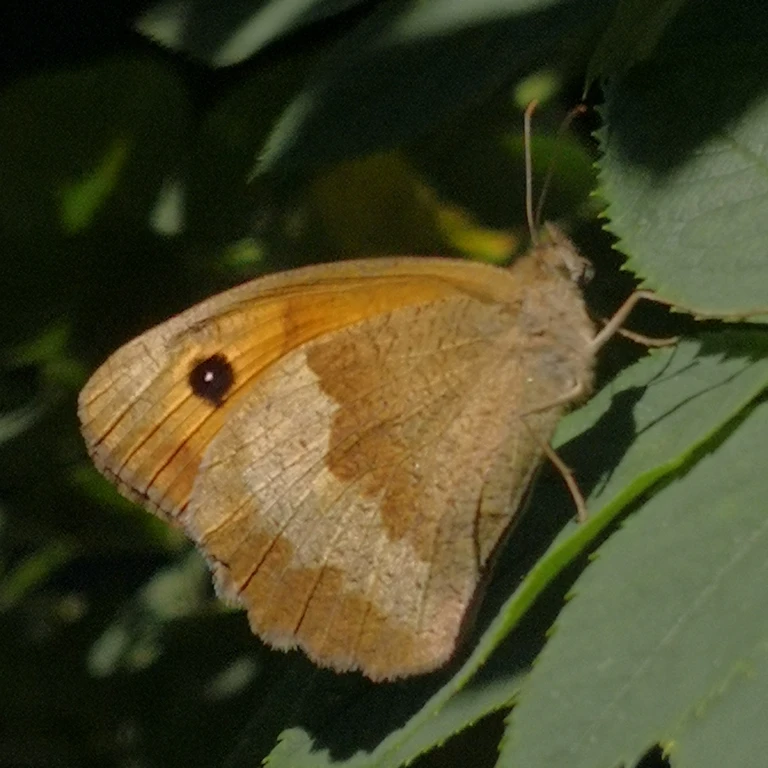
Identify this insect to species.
Maniola jurtina
